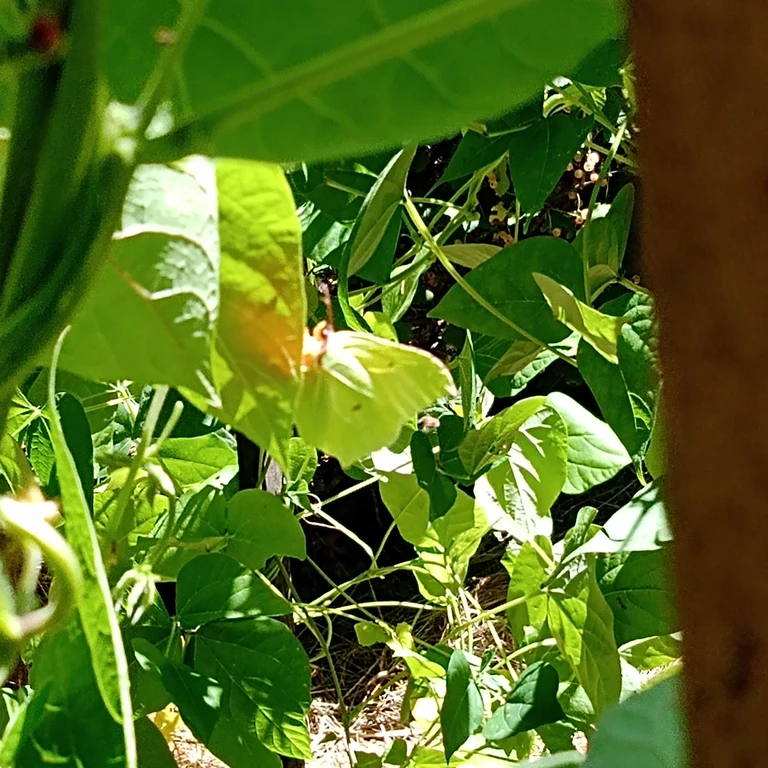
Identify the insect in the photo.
Gonepteryx rhamni
